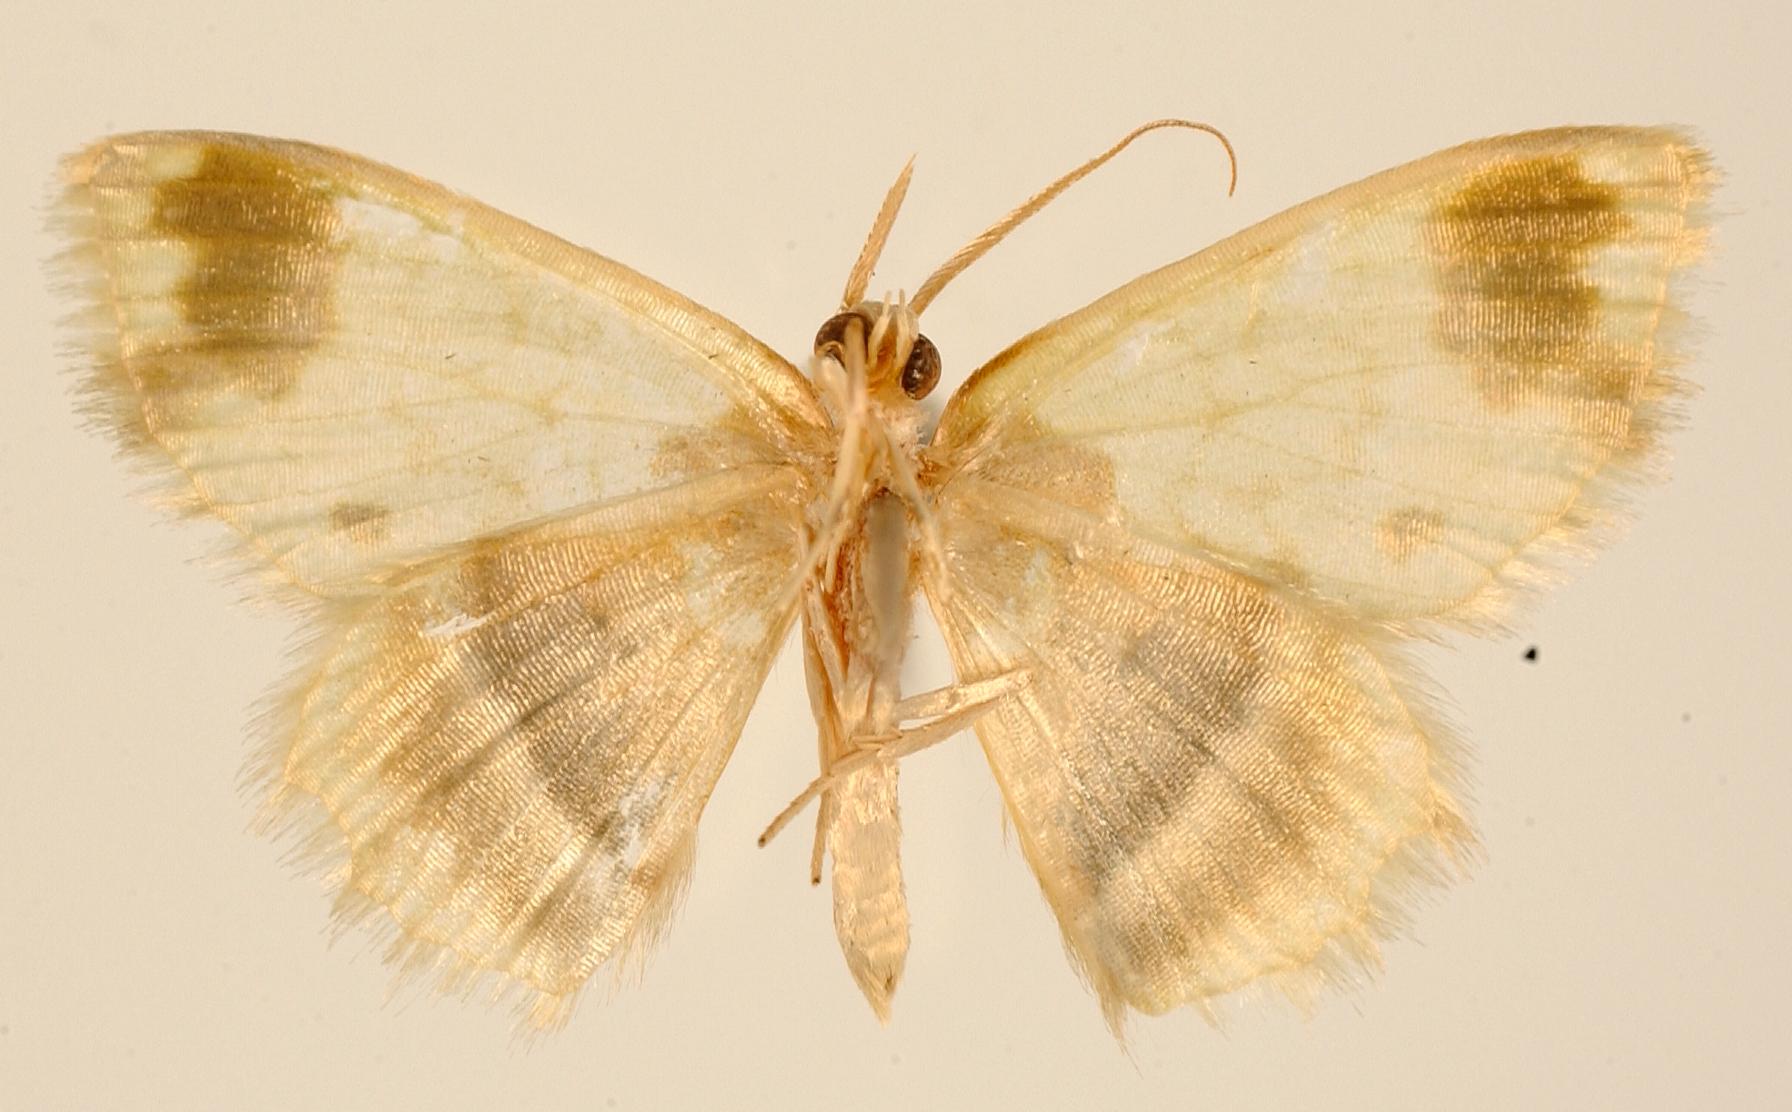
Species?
Hydata subpartita
